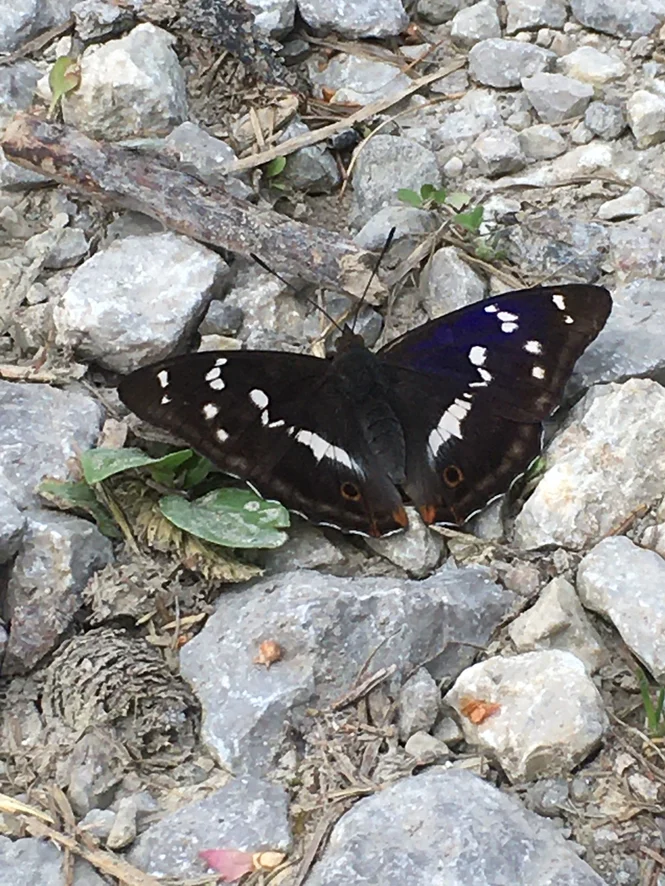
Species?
Apatura iris
